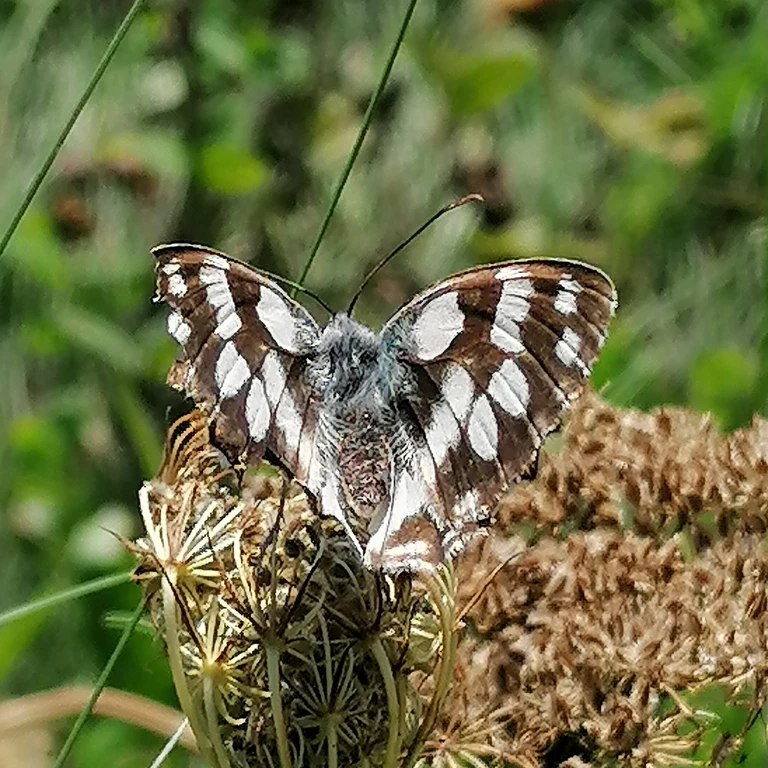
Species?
Melanargia galathea
